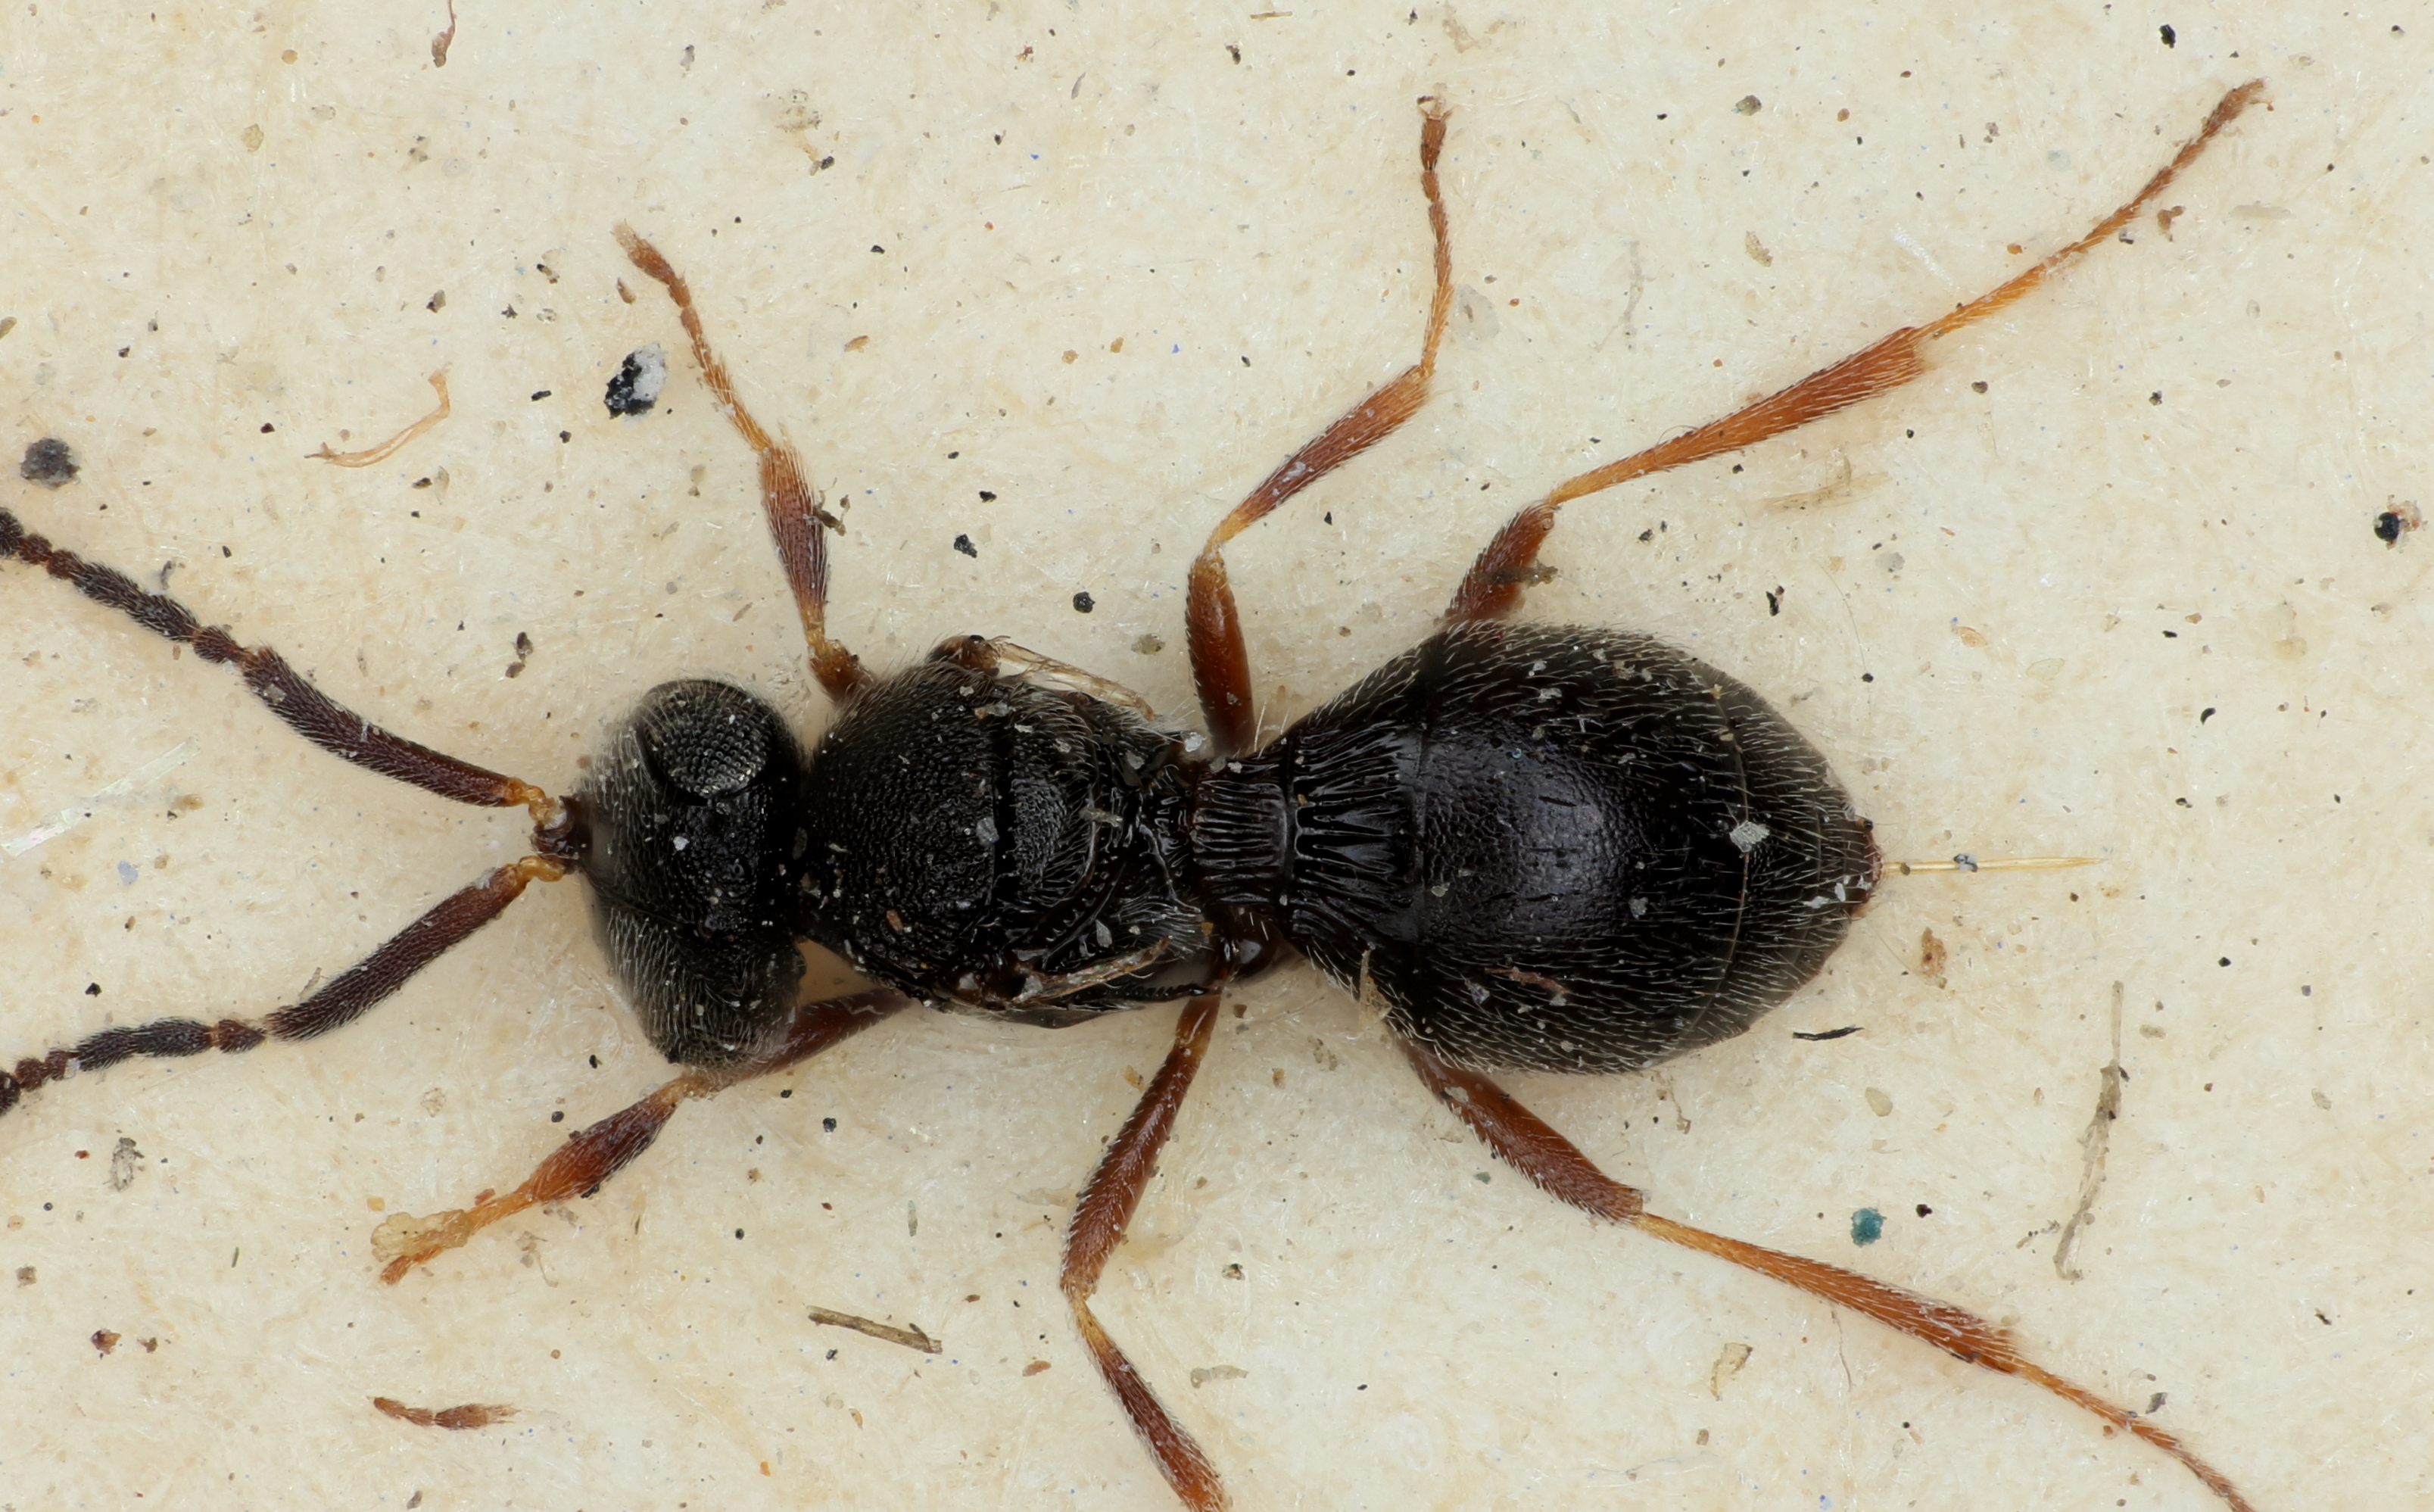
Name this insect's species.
Trimorus punctithorax
